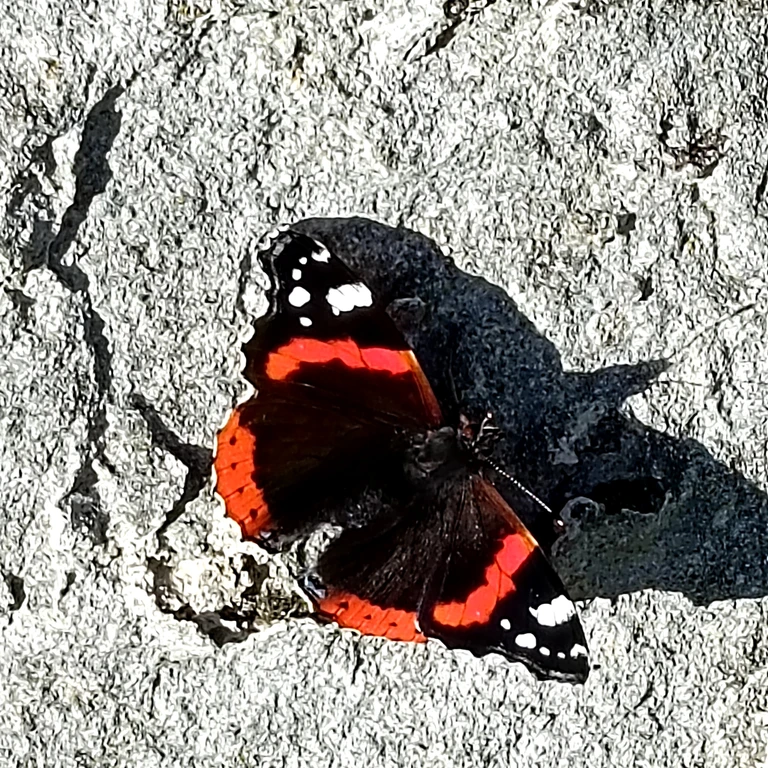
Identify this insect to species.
Vanessa atalanta
